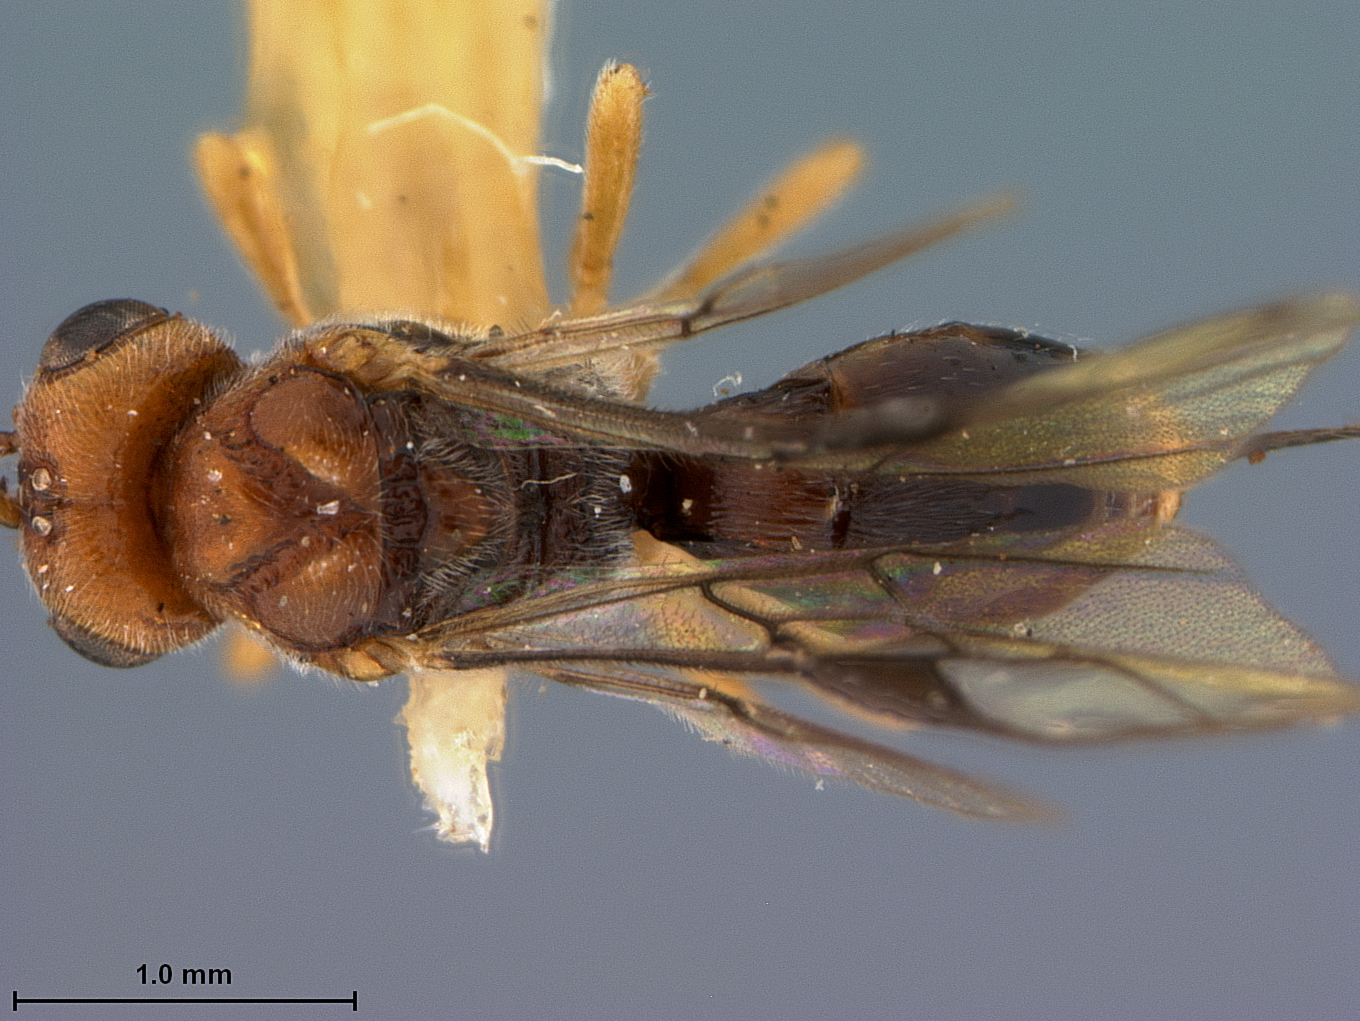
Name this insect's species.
Opius oophilus
